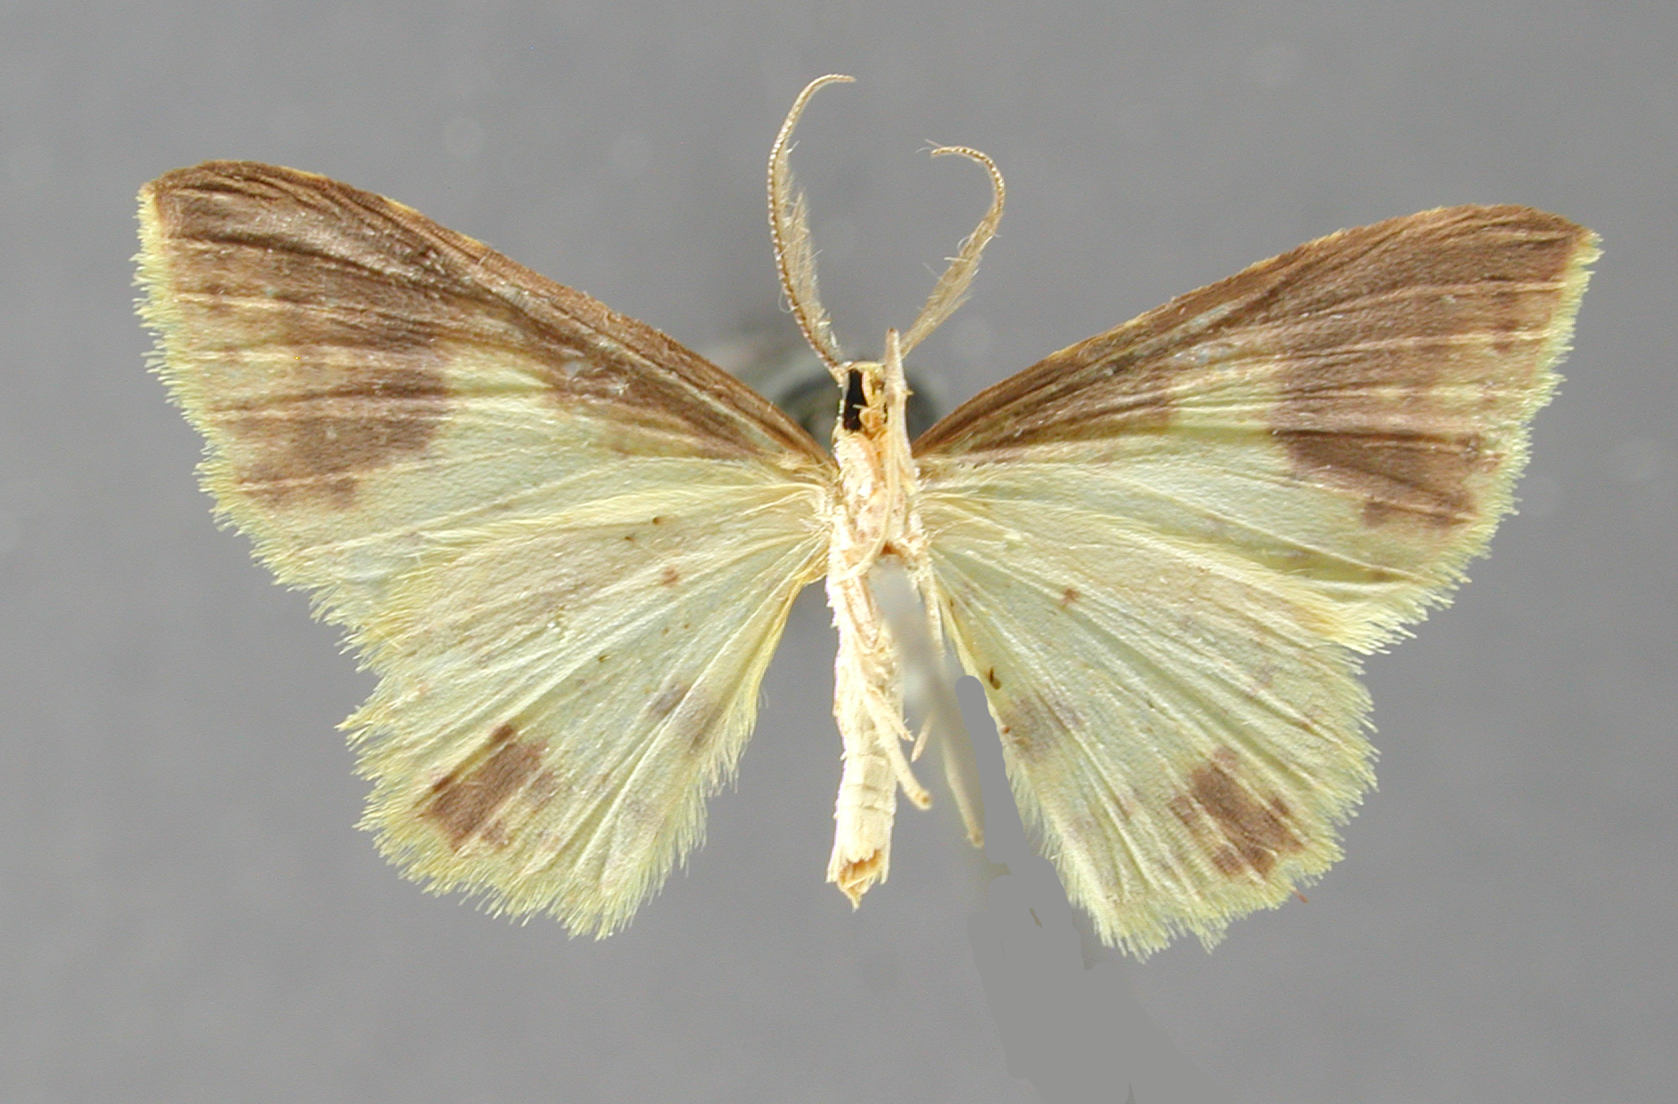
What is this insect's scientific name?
Cambogia myrrha
